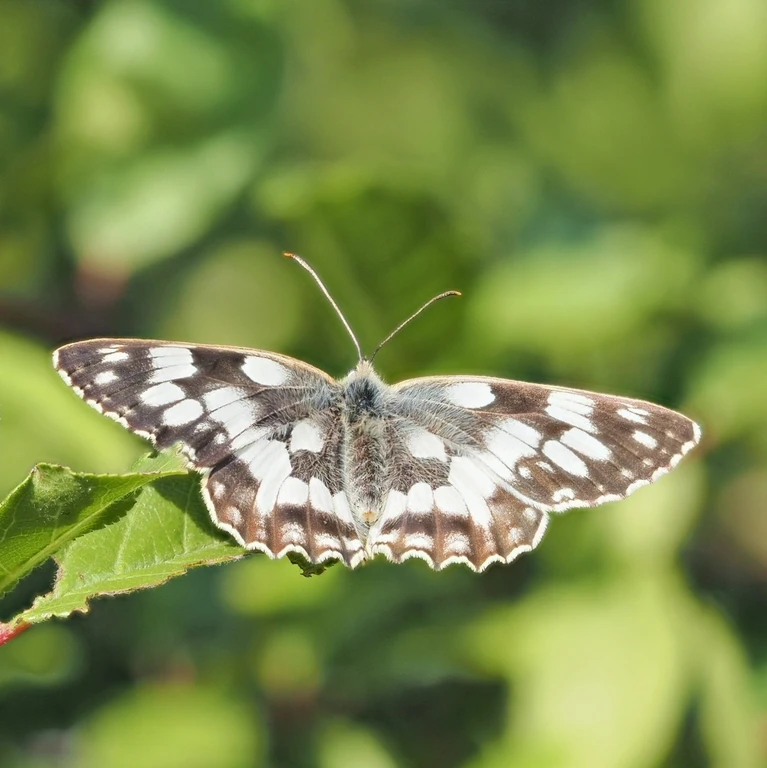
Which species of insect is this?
Melanargia galathea
